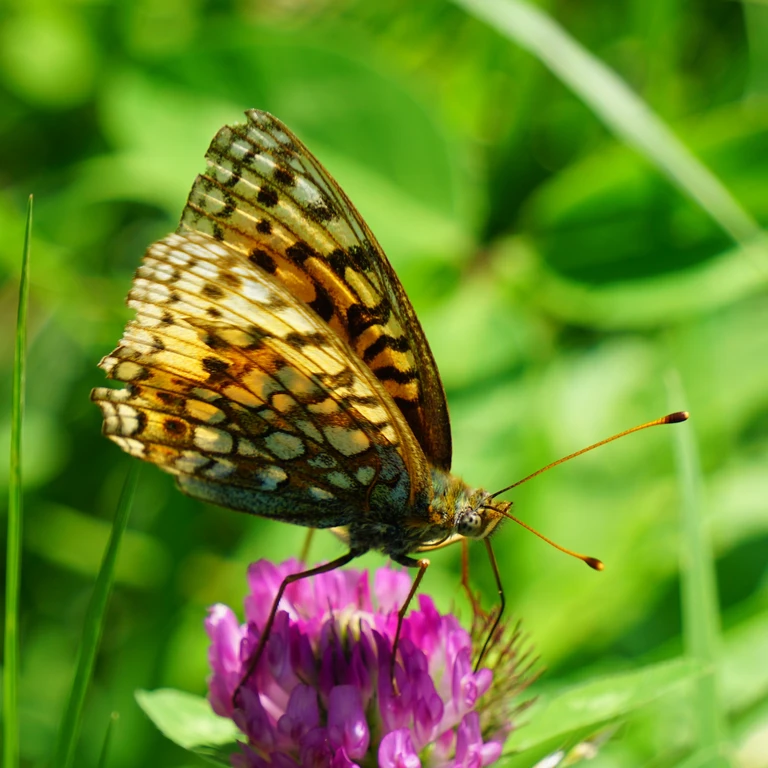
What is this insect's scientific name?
Fabriciana niobe
